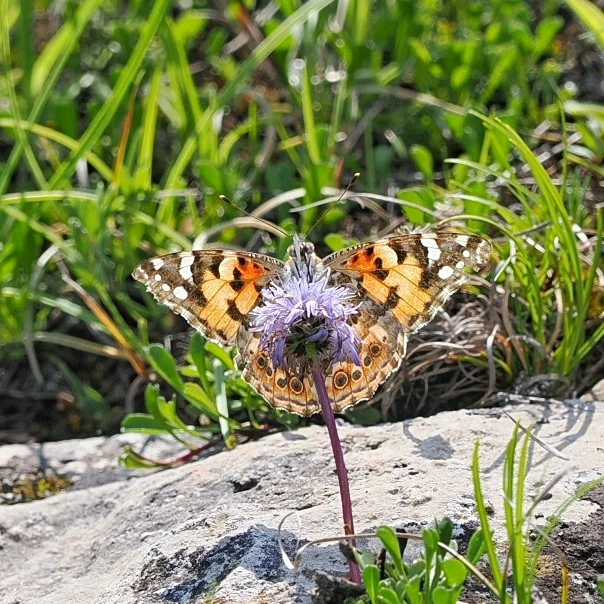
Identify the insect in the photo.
Vanessa cardui
